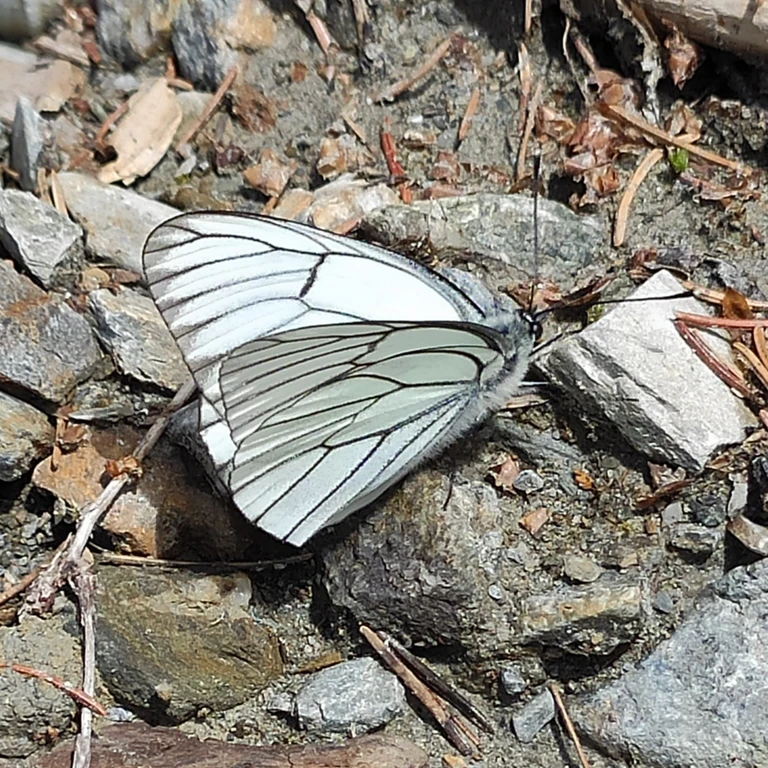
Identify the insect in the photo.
Aporia crataegi
